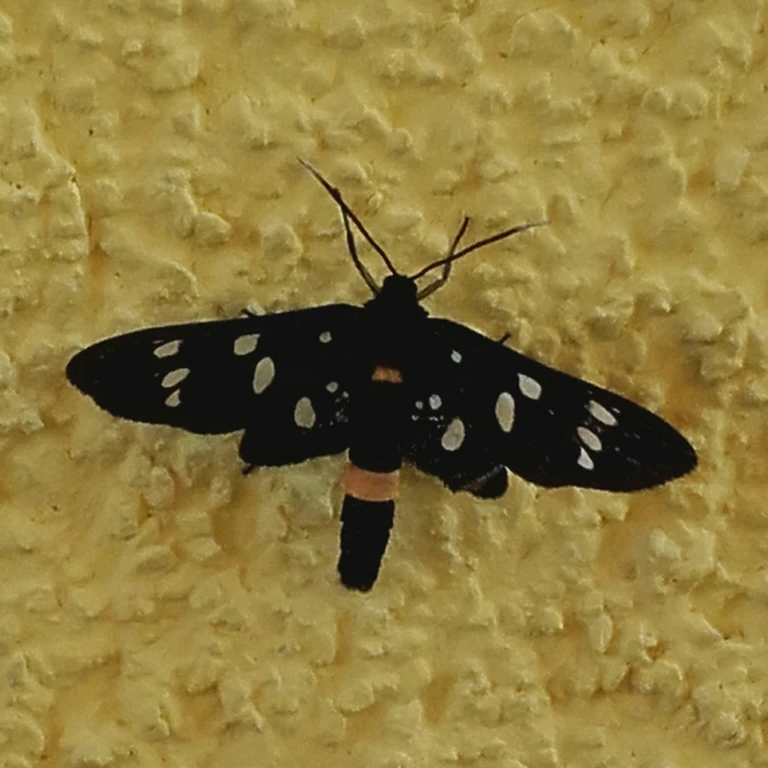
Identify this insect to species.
Amata phegea
